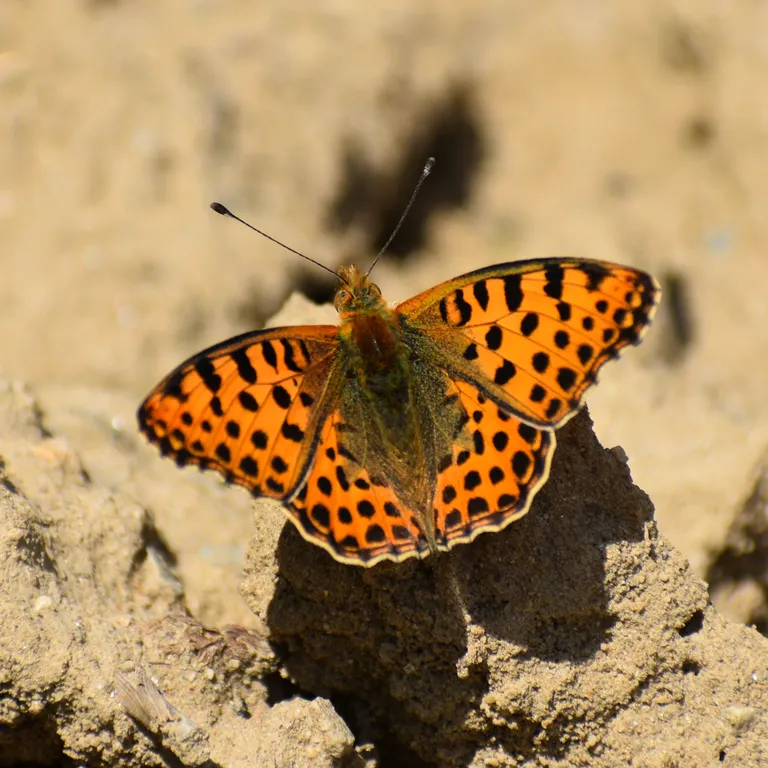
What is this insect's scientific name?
Issoria lathonia
